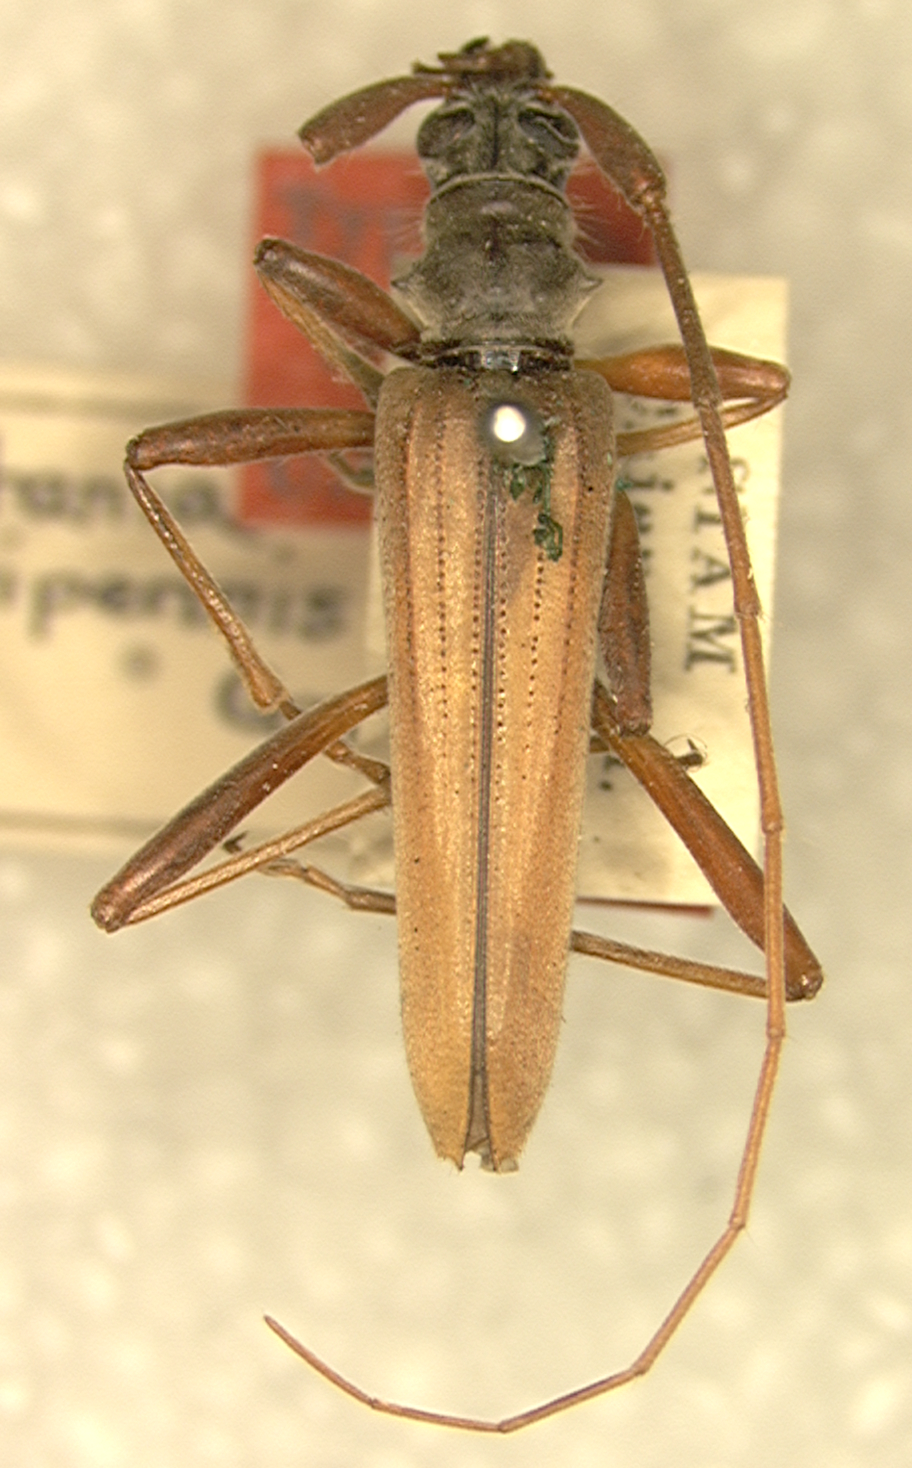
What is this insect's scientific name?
Distenia fulvipennis
